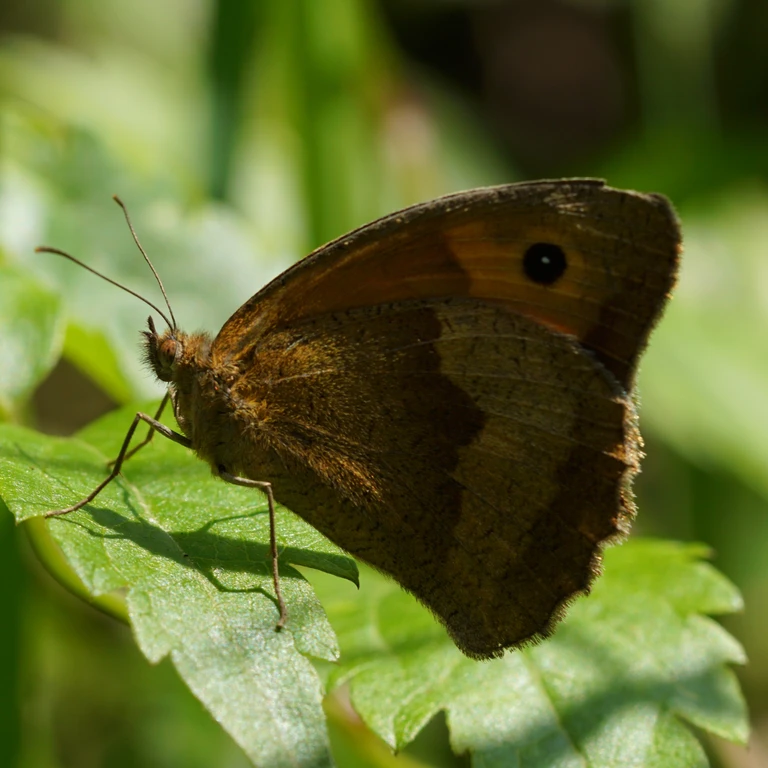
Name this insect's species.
Maniola jurtina
